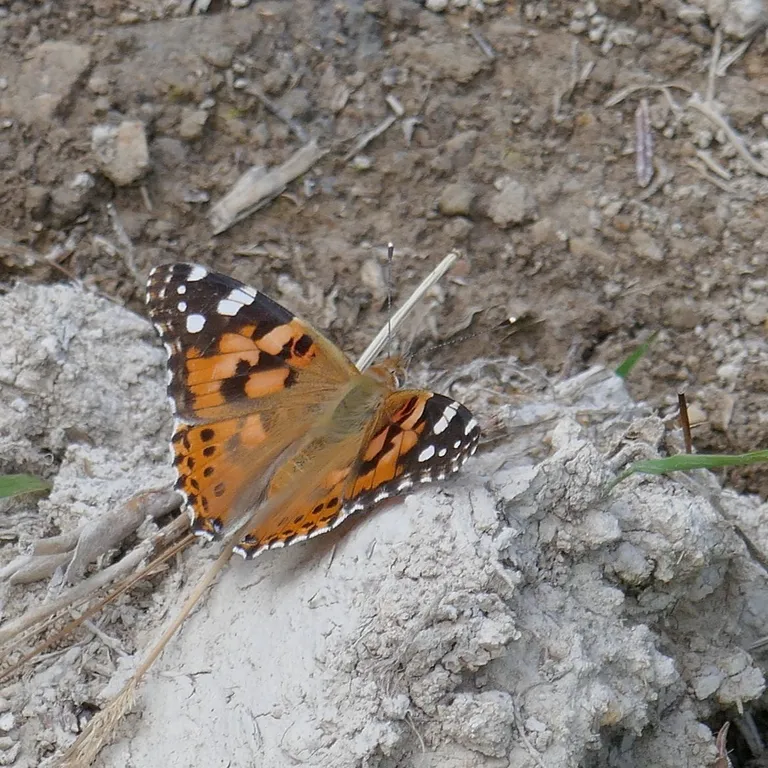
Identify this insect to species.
Vanessa cardui
